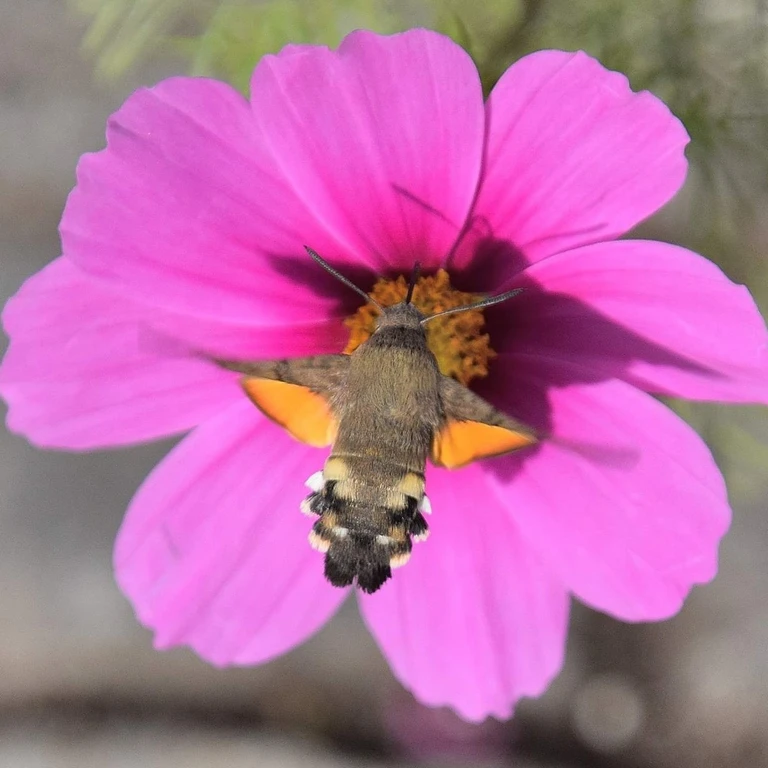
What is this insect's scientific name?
Macroglossum stellatarum
